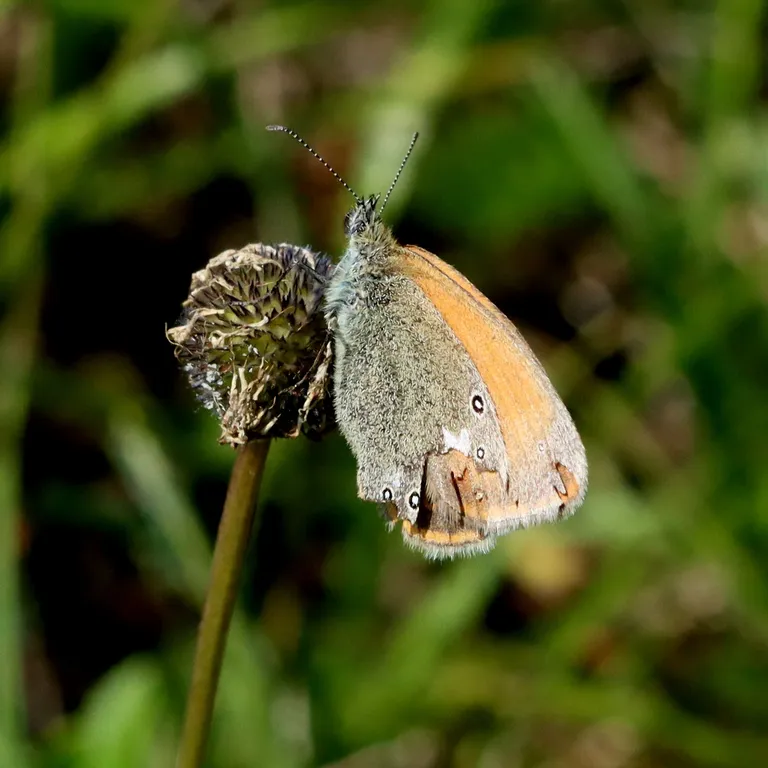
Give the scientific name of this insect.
Coenonympha glycerion (also Coenonympha iphis)
